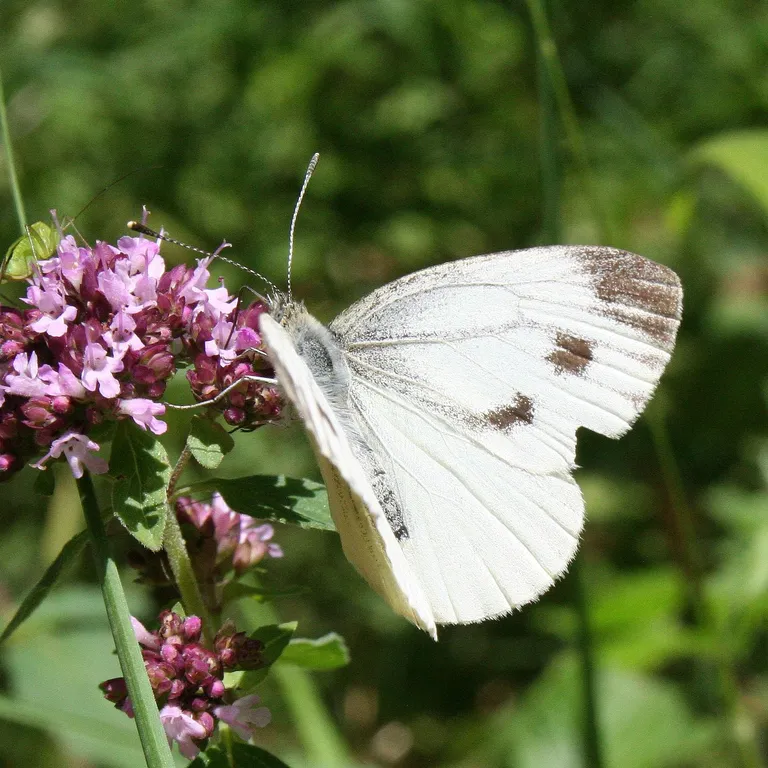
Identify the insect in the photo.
Pieris napi
